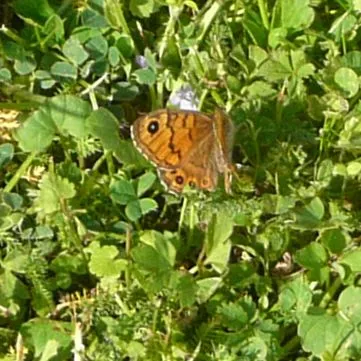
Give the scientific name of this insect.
Lasiommata megera (also Pararge megera)
